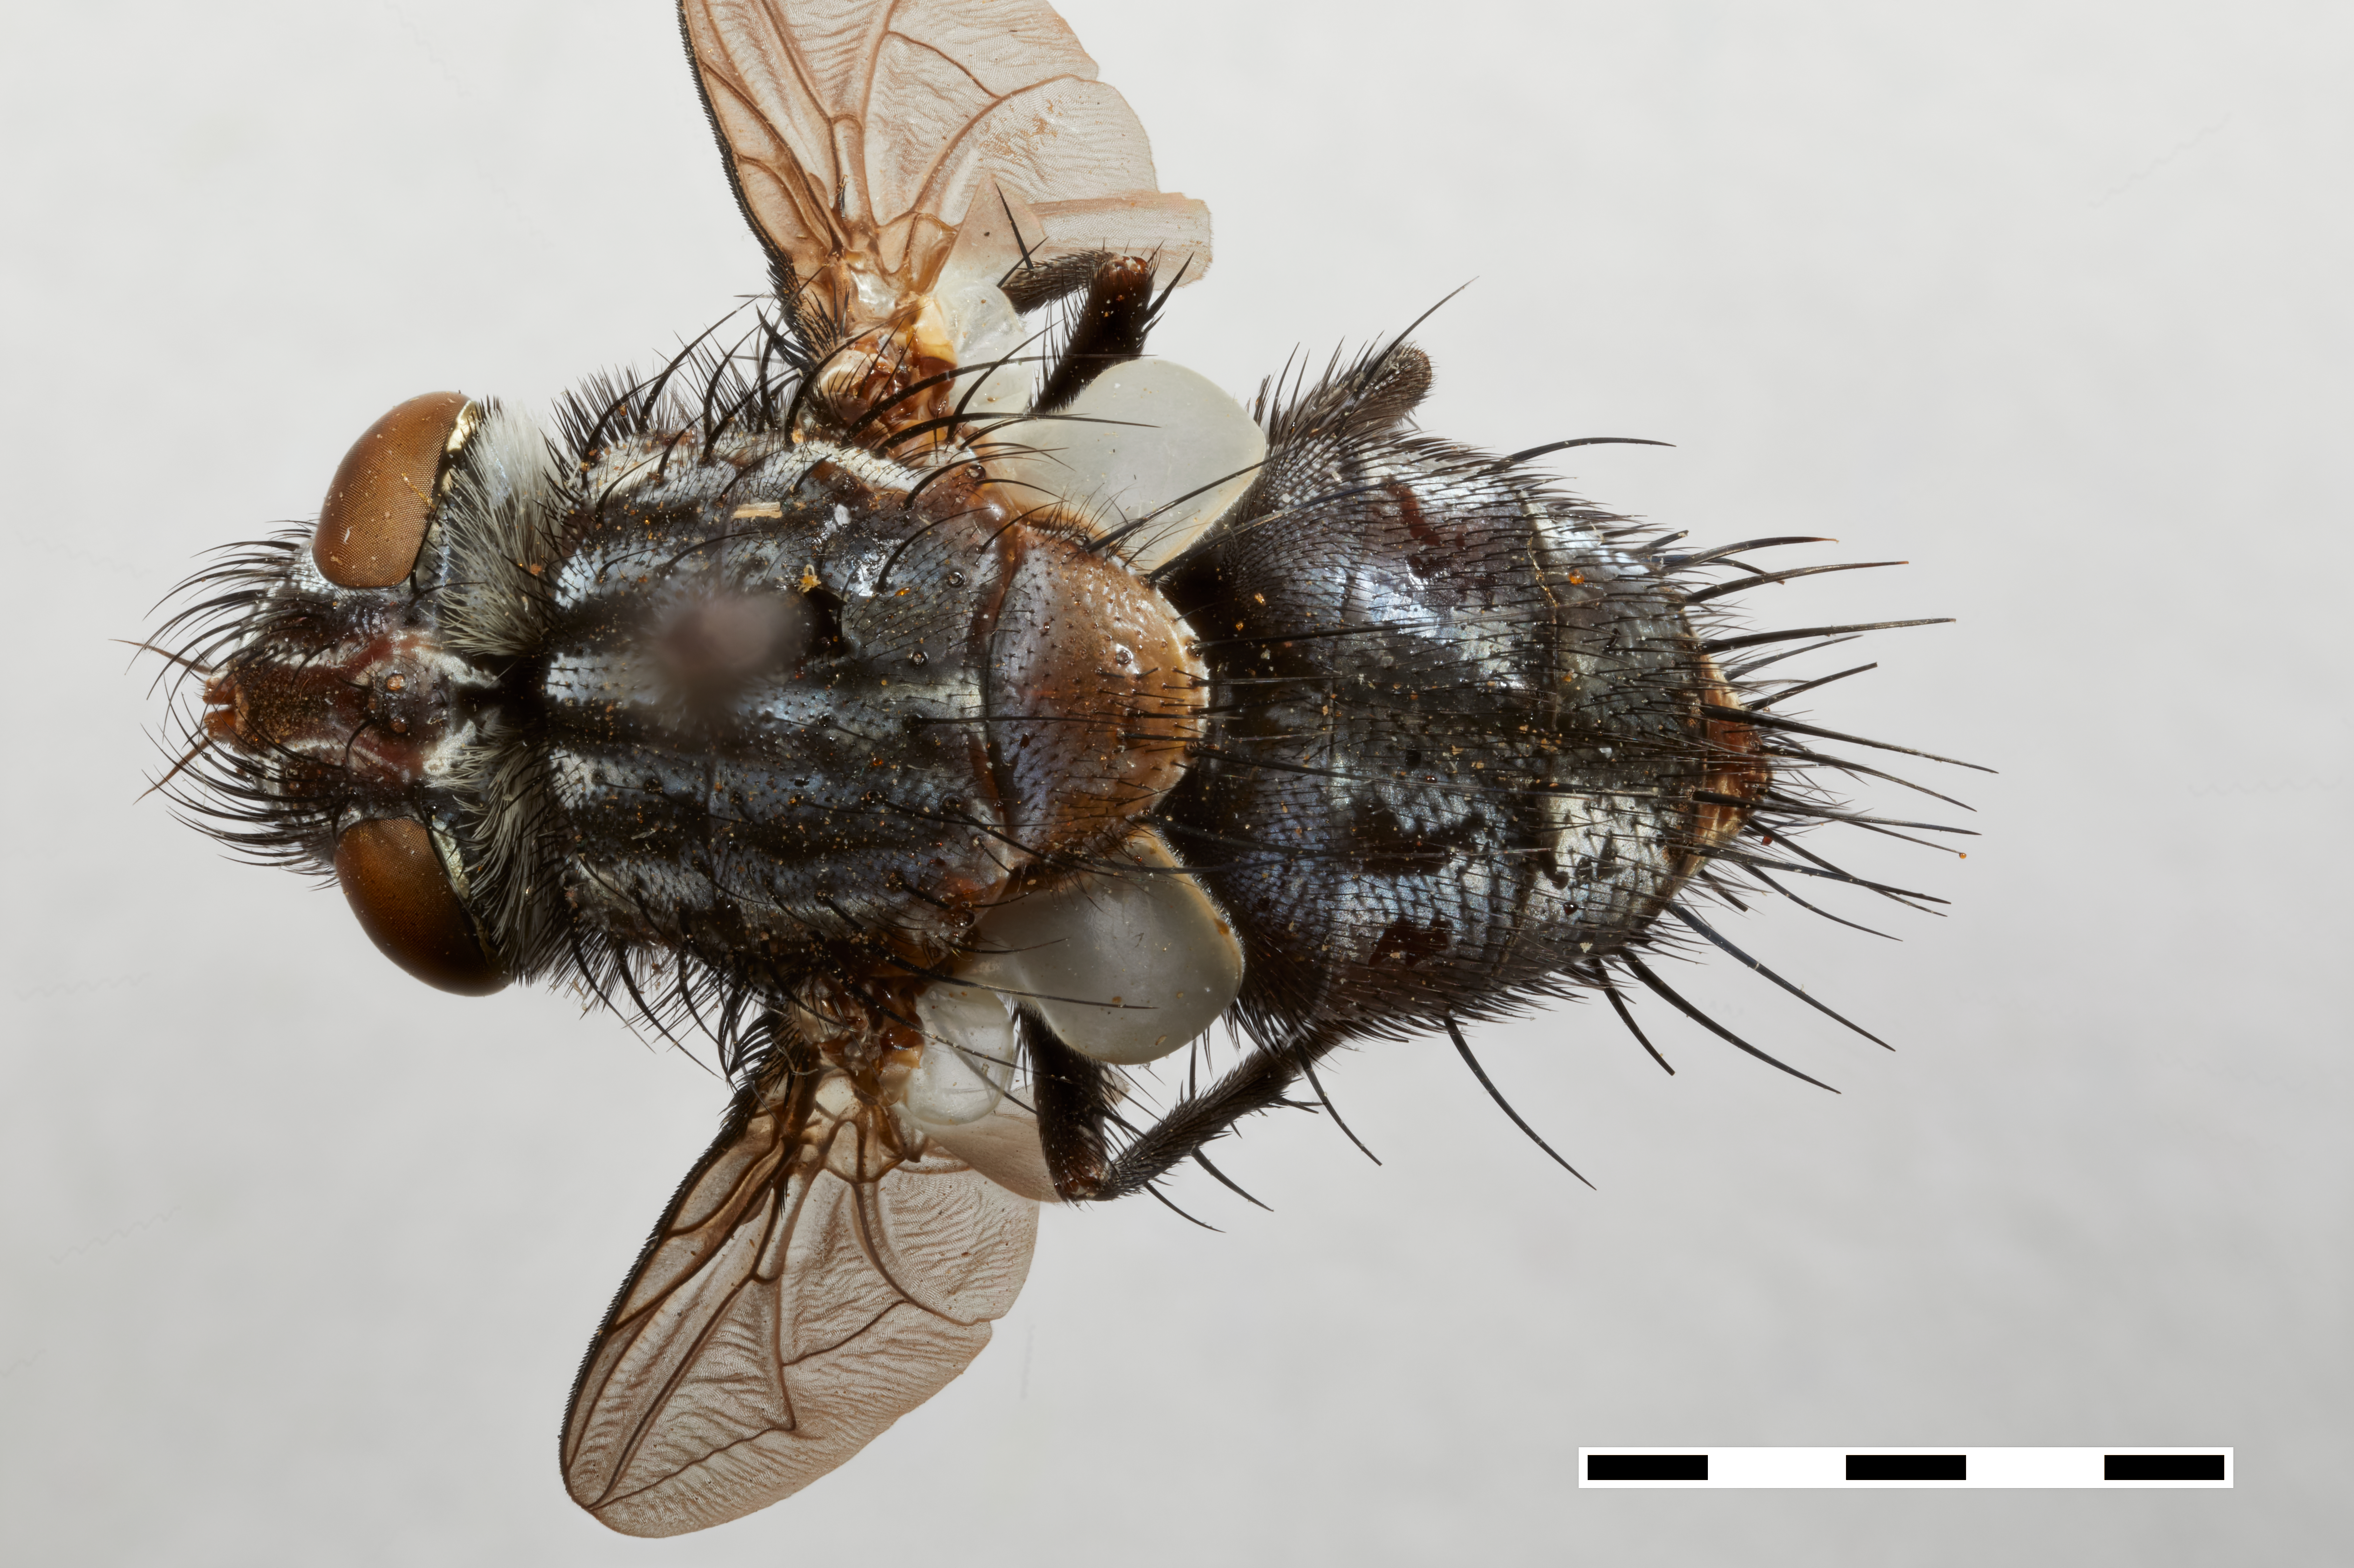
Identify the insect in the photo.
Peracroglossa peruviana
